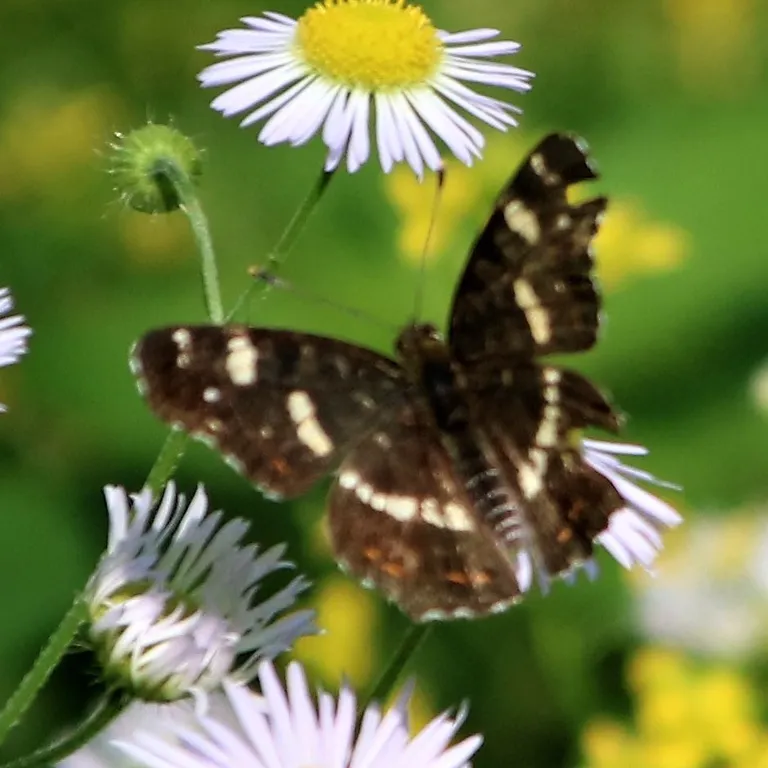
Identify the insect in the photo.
Araschnia levana
